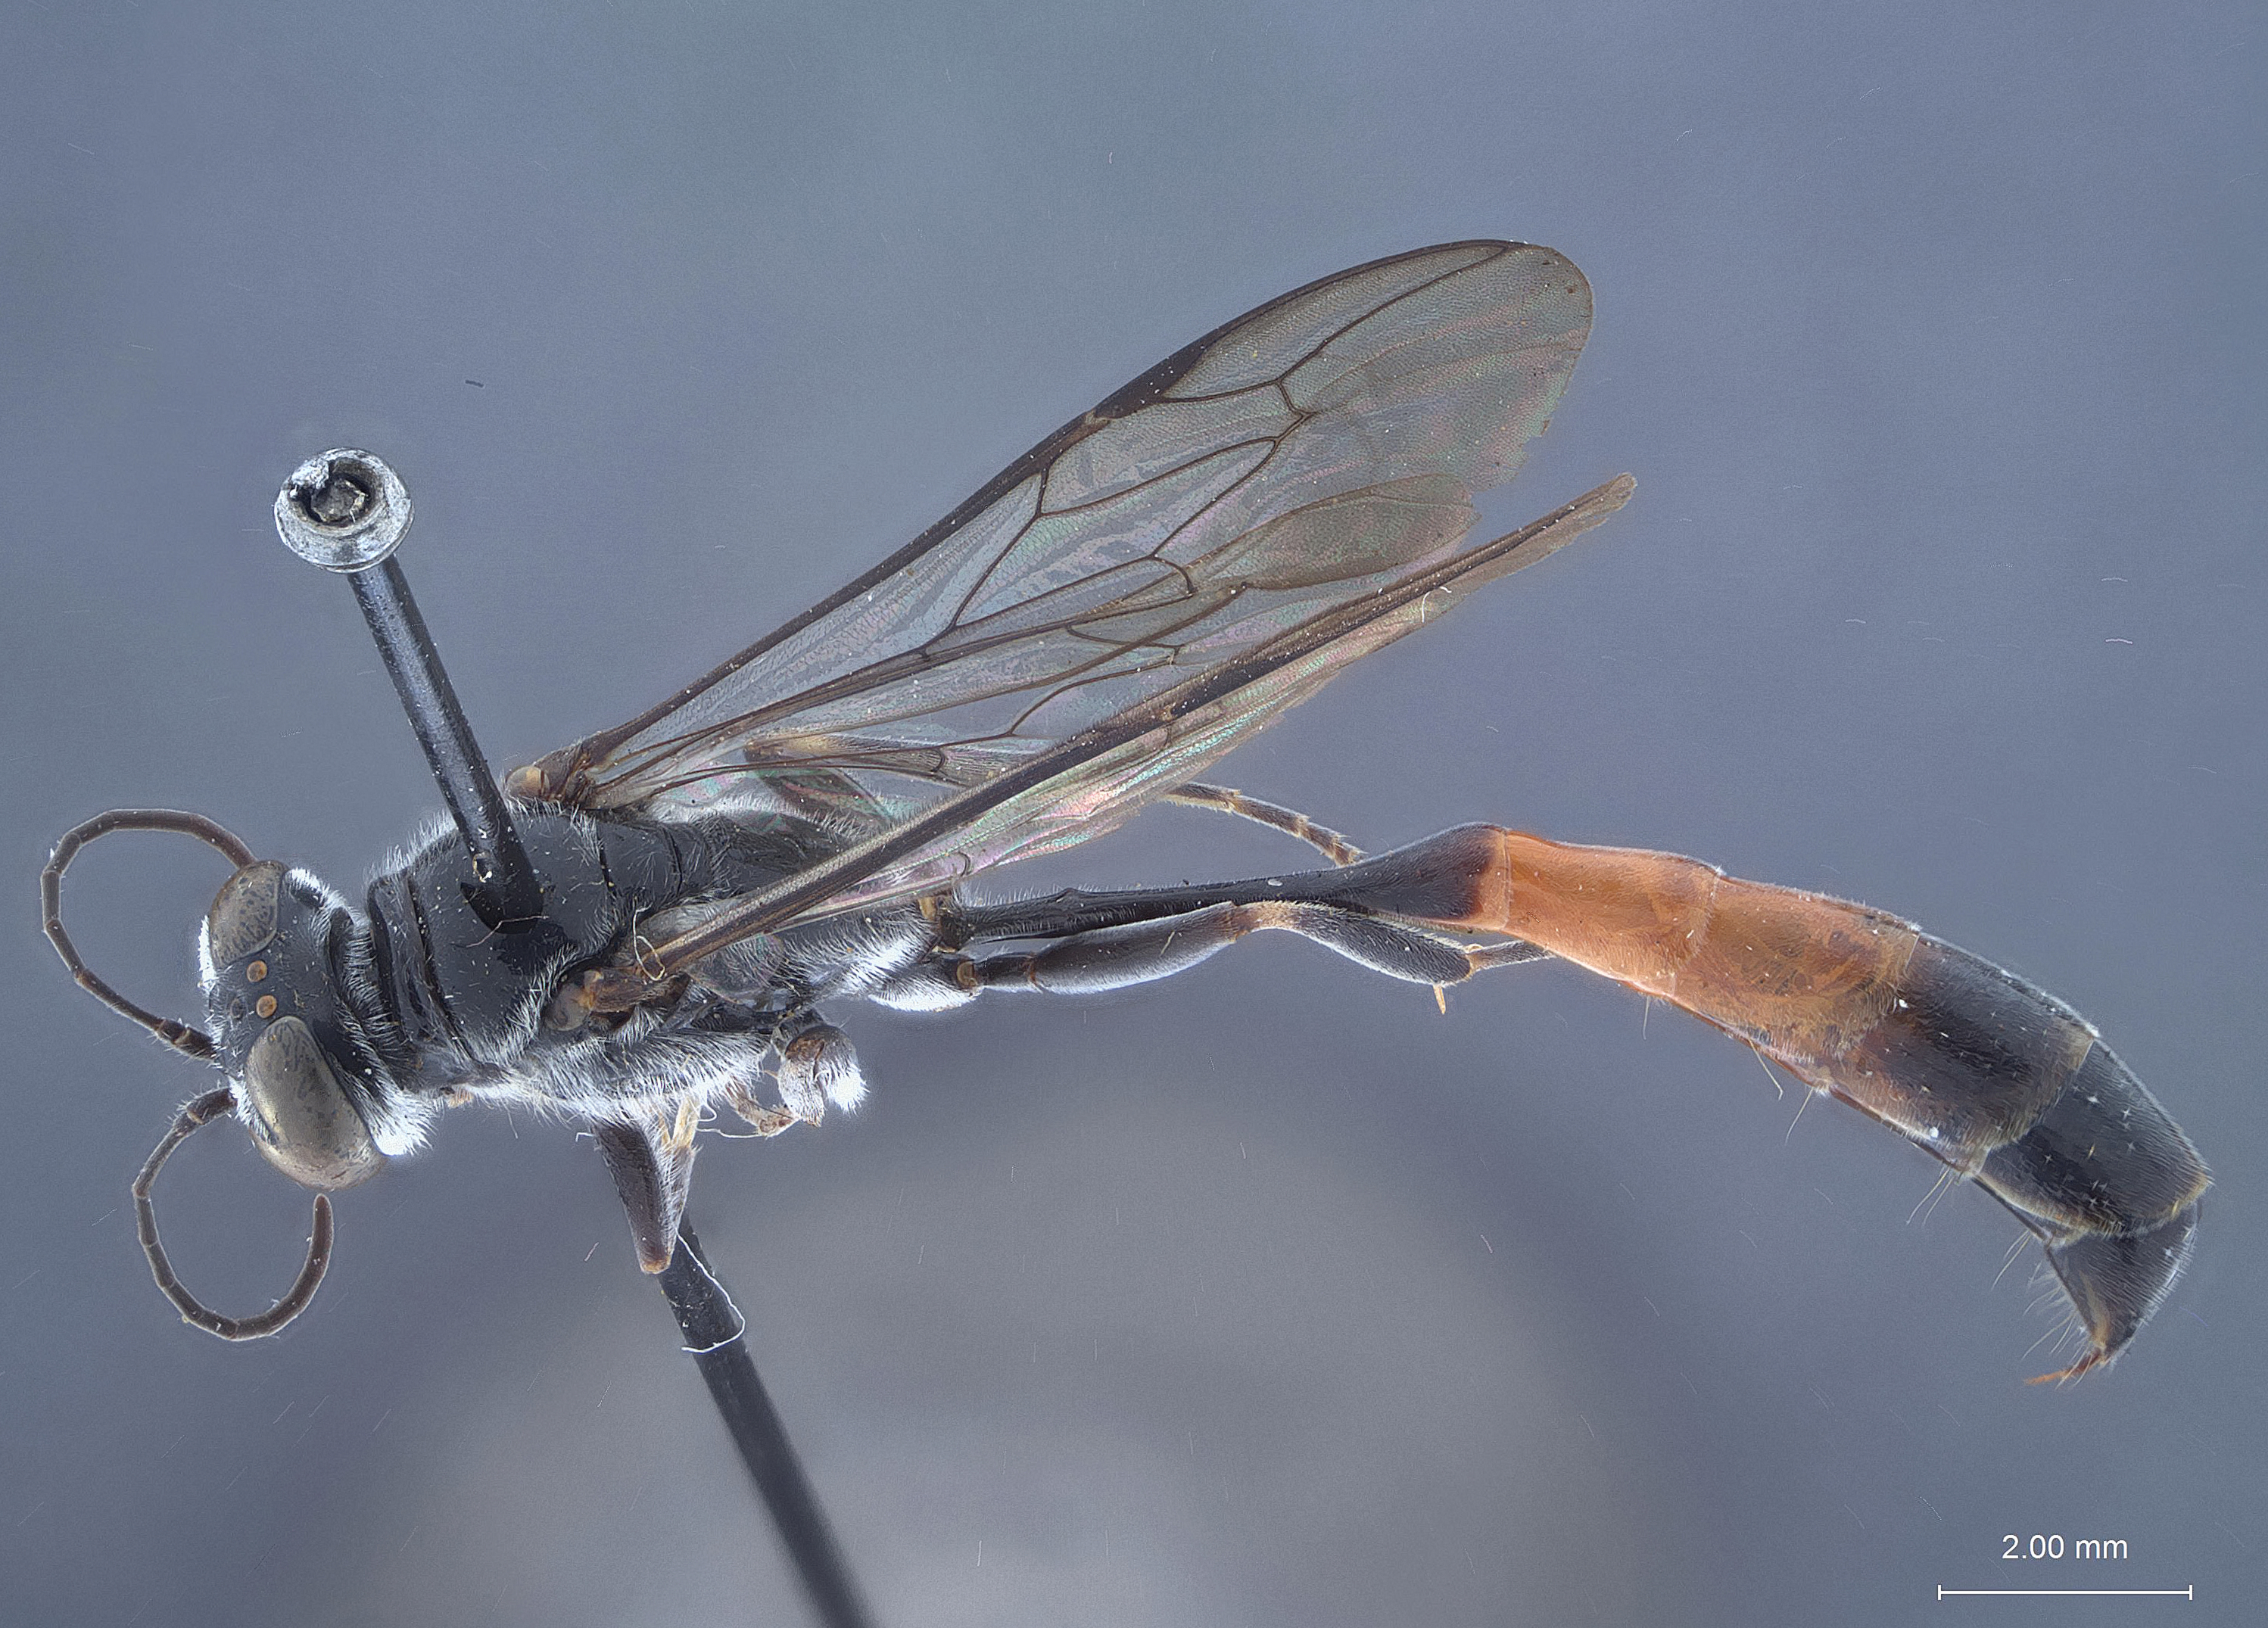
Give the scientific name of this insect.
Trypoxylon novaguineae
